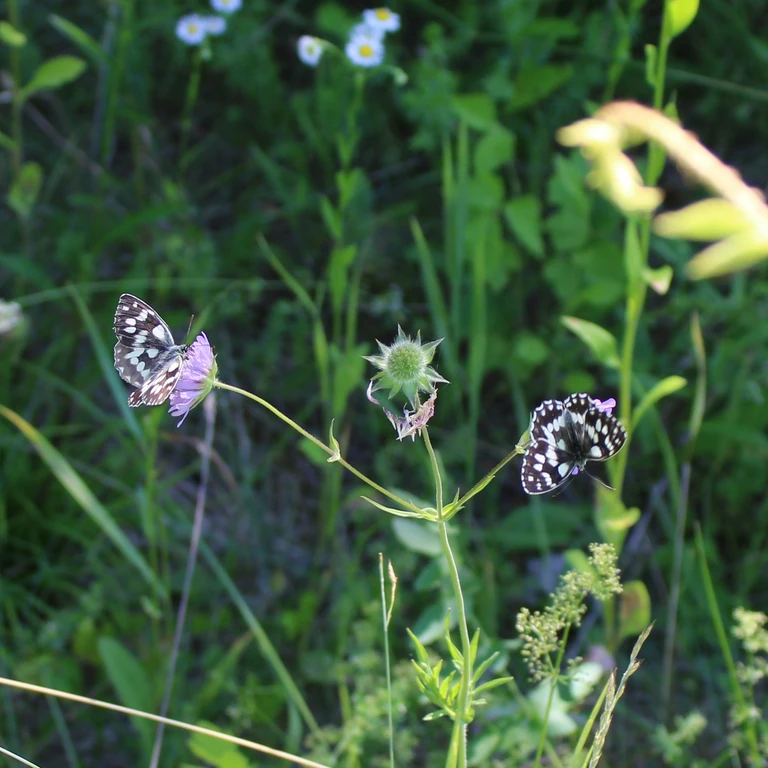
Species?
Melanargia galathea
